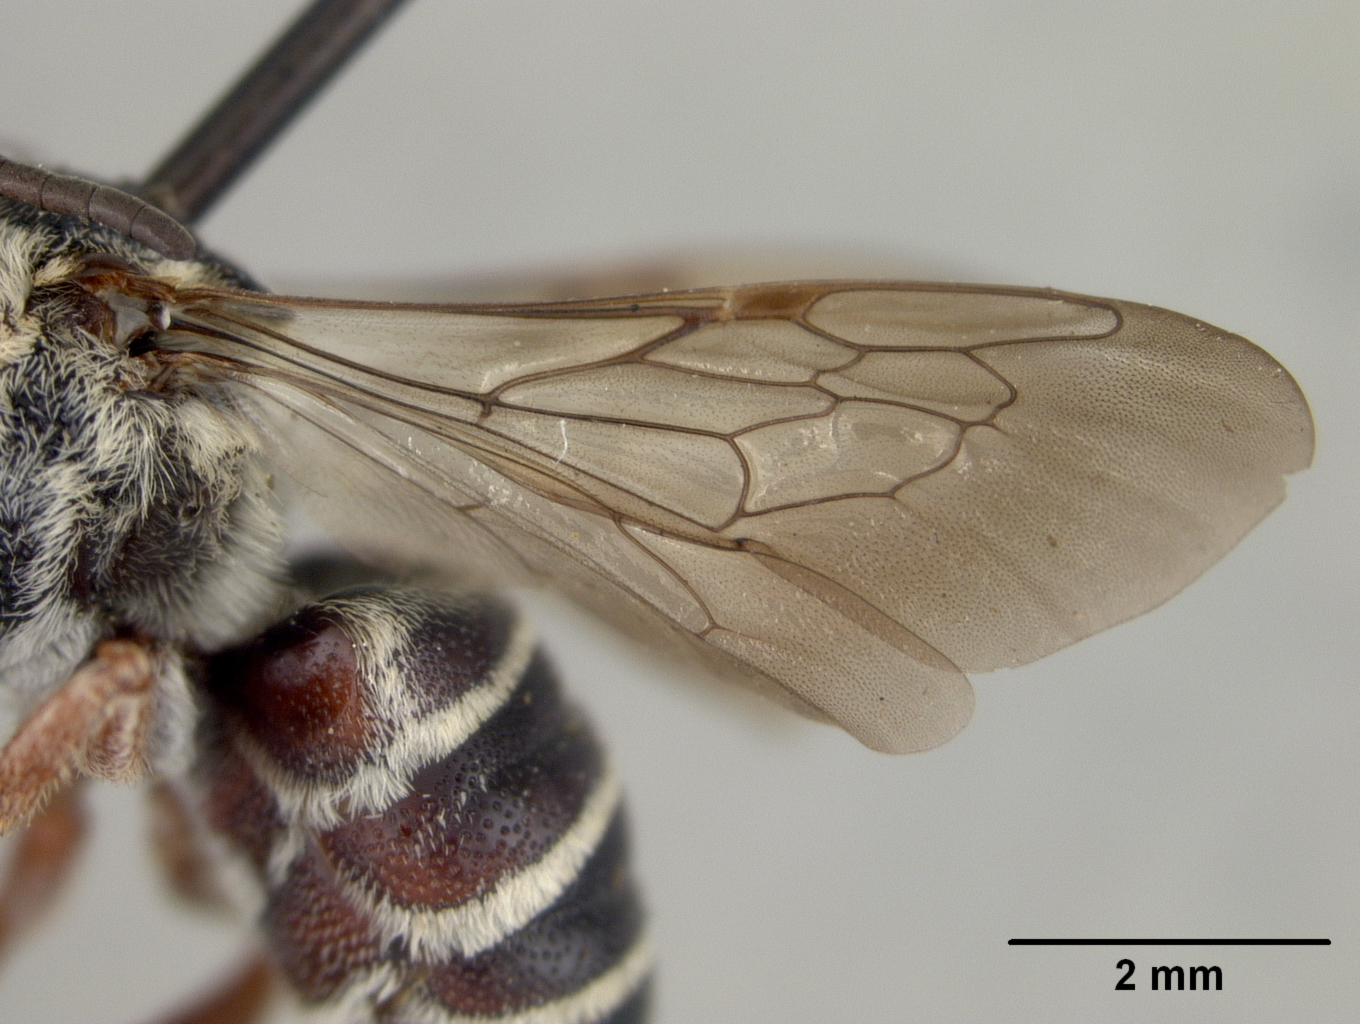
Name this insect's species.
Coelioxys galactiae
